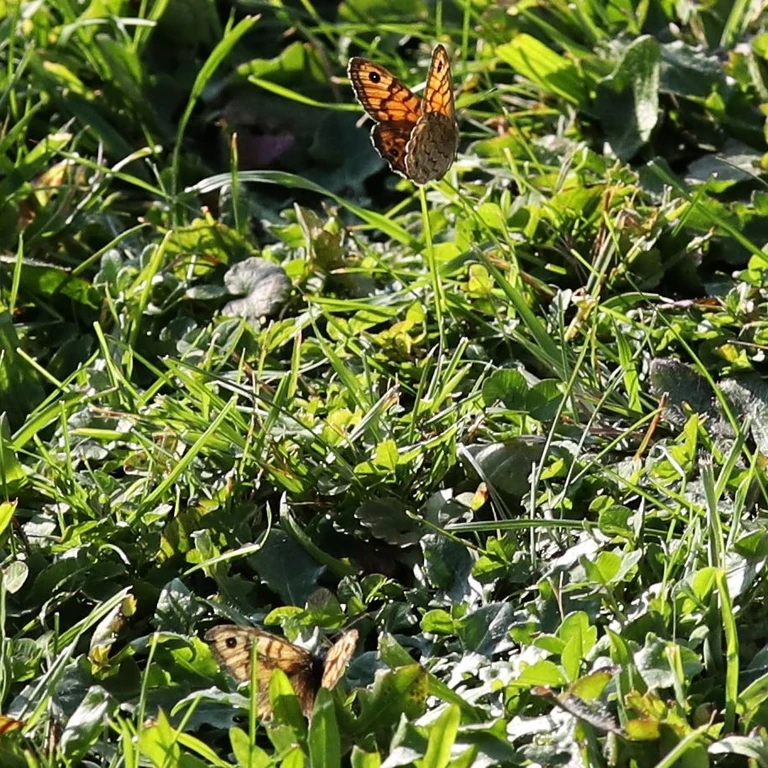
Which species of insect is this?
Lasiommata megera (also Pararge megera)
